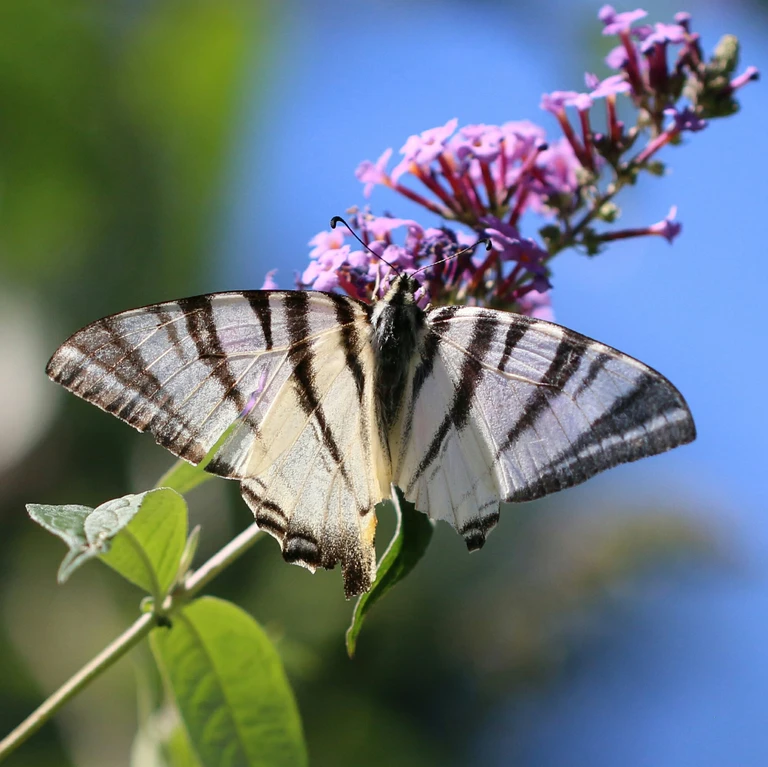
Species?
Iphiclides podalirius
